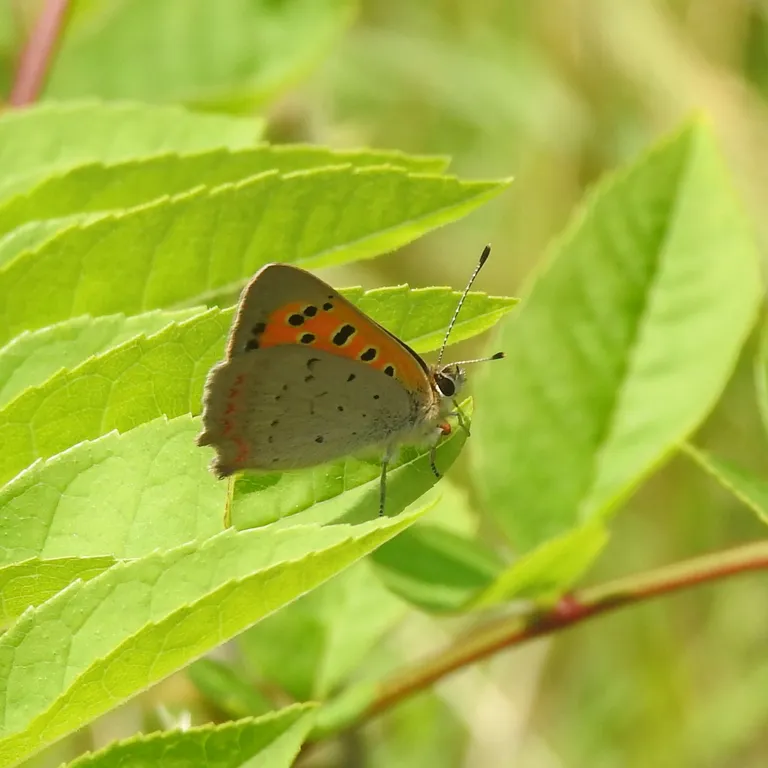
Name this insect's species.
Lycaena phlaeas
